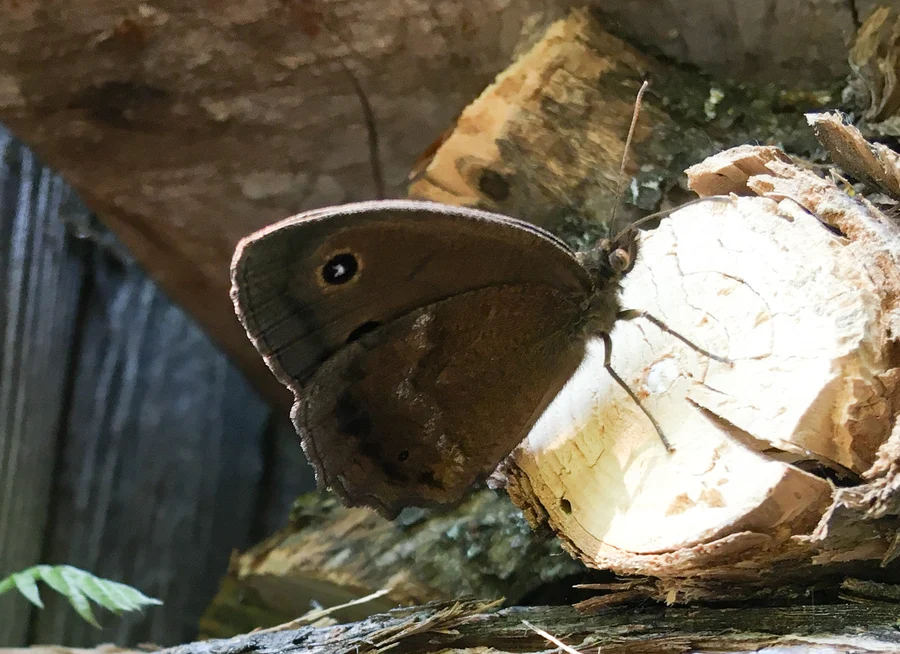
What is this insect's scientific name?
Minois dryas
